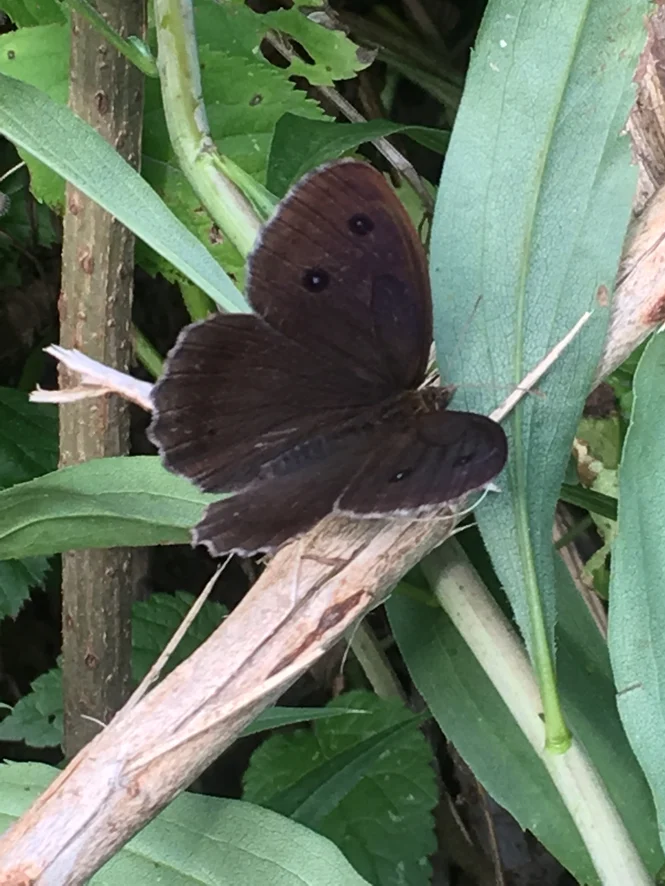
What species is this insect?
Minois dryas
